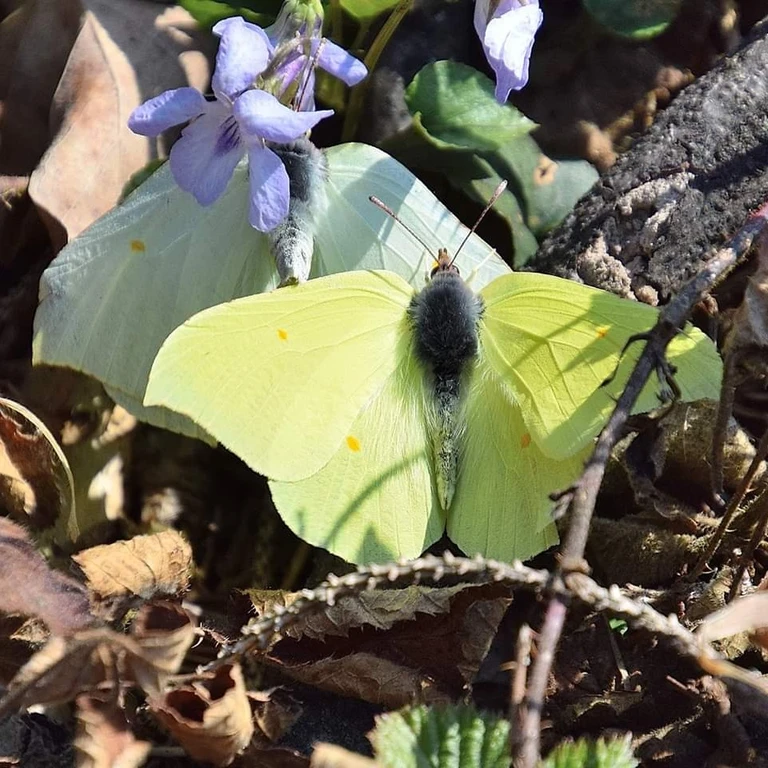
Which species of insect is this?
Gonepteryx rhamni
